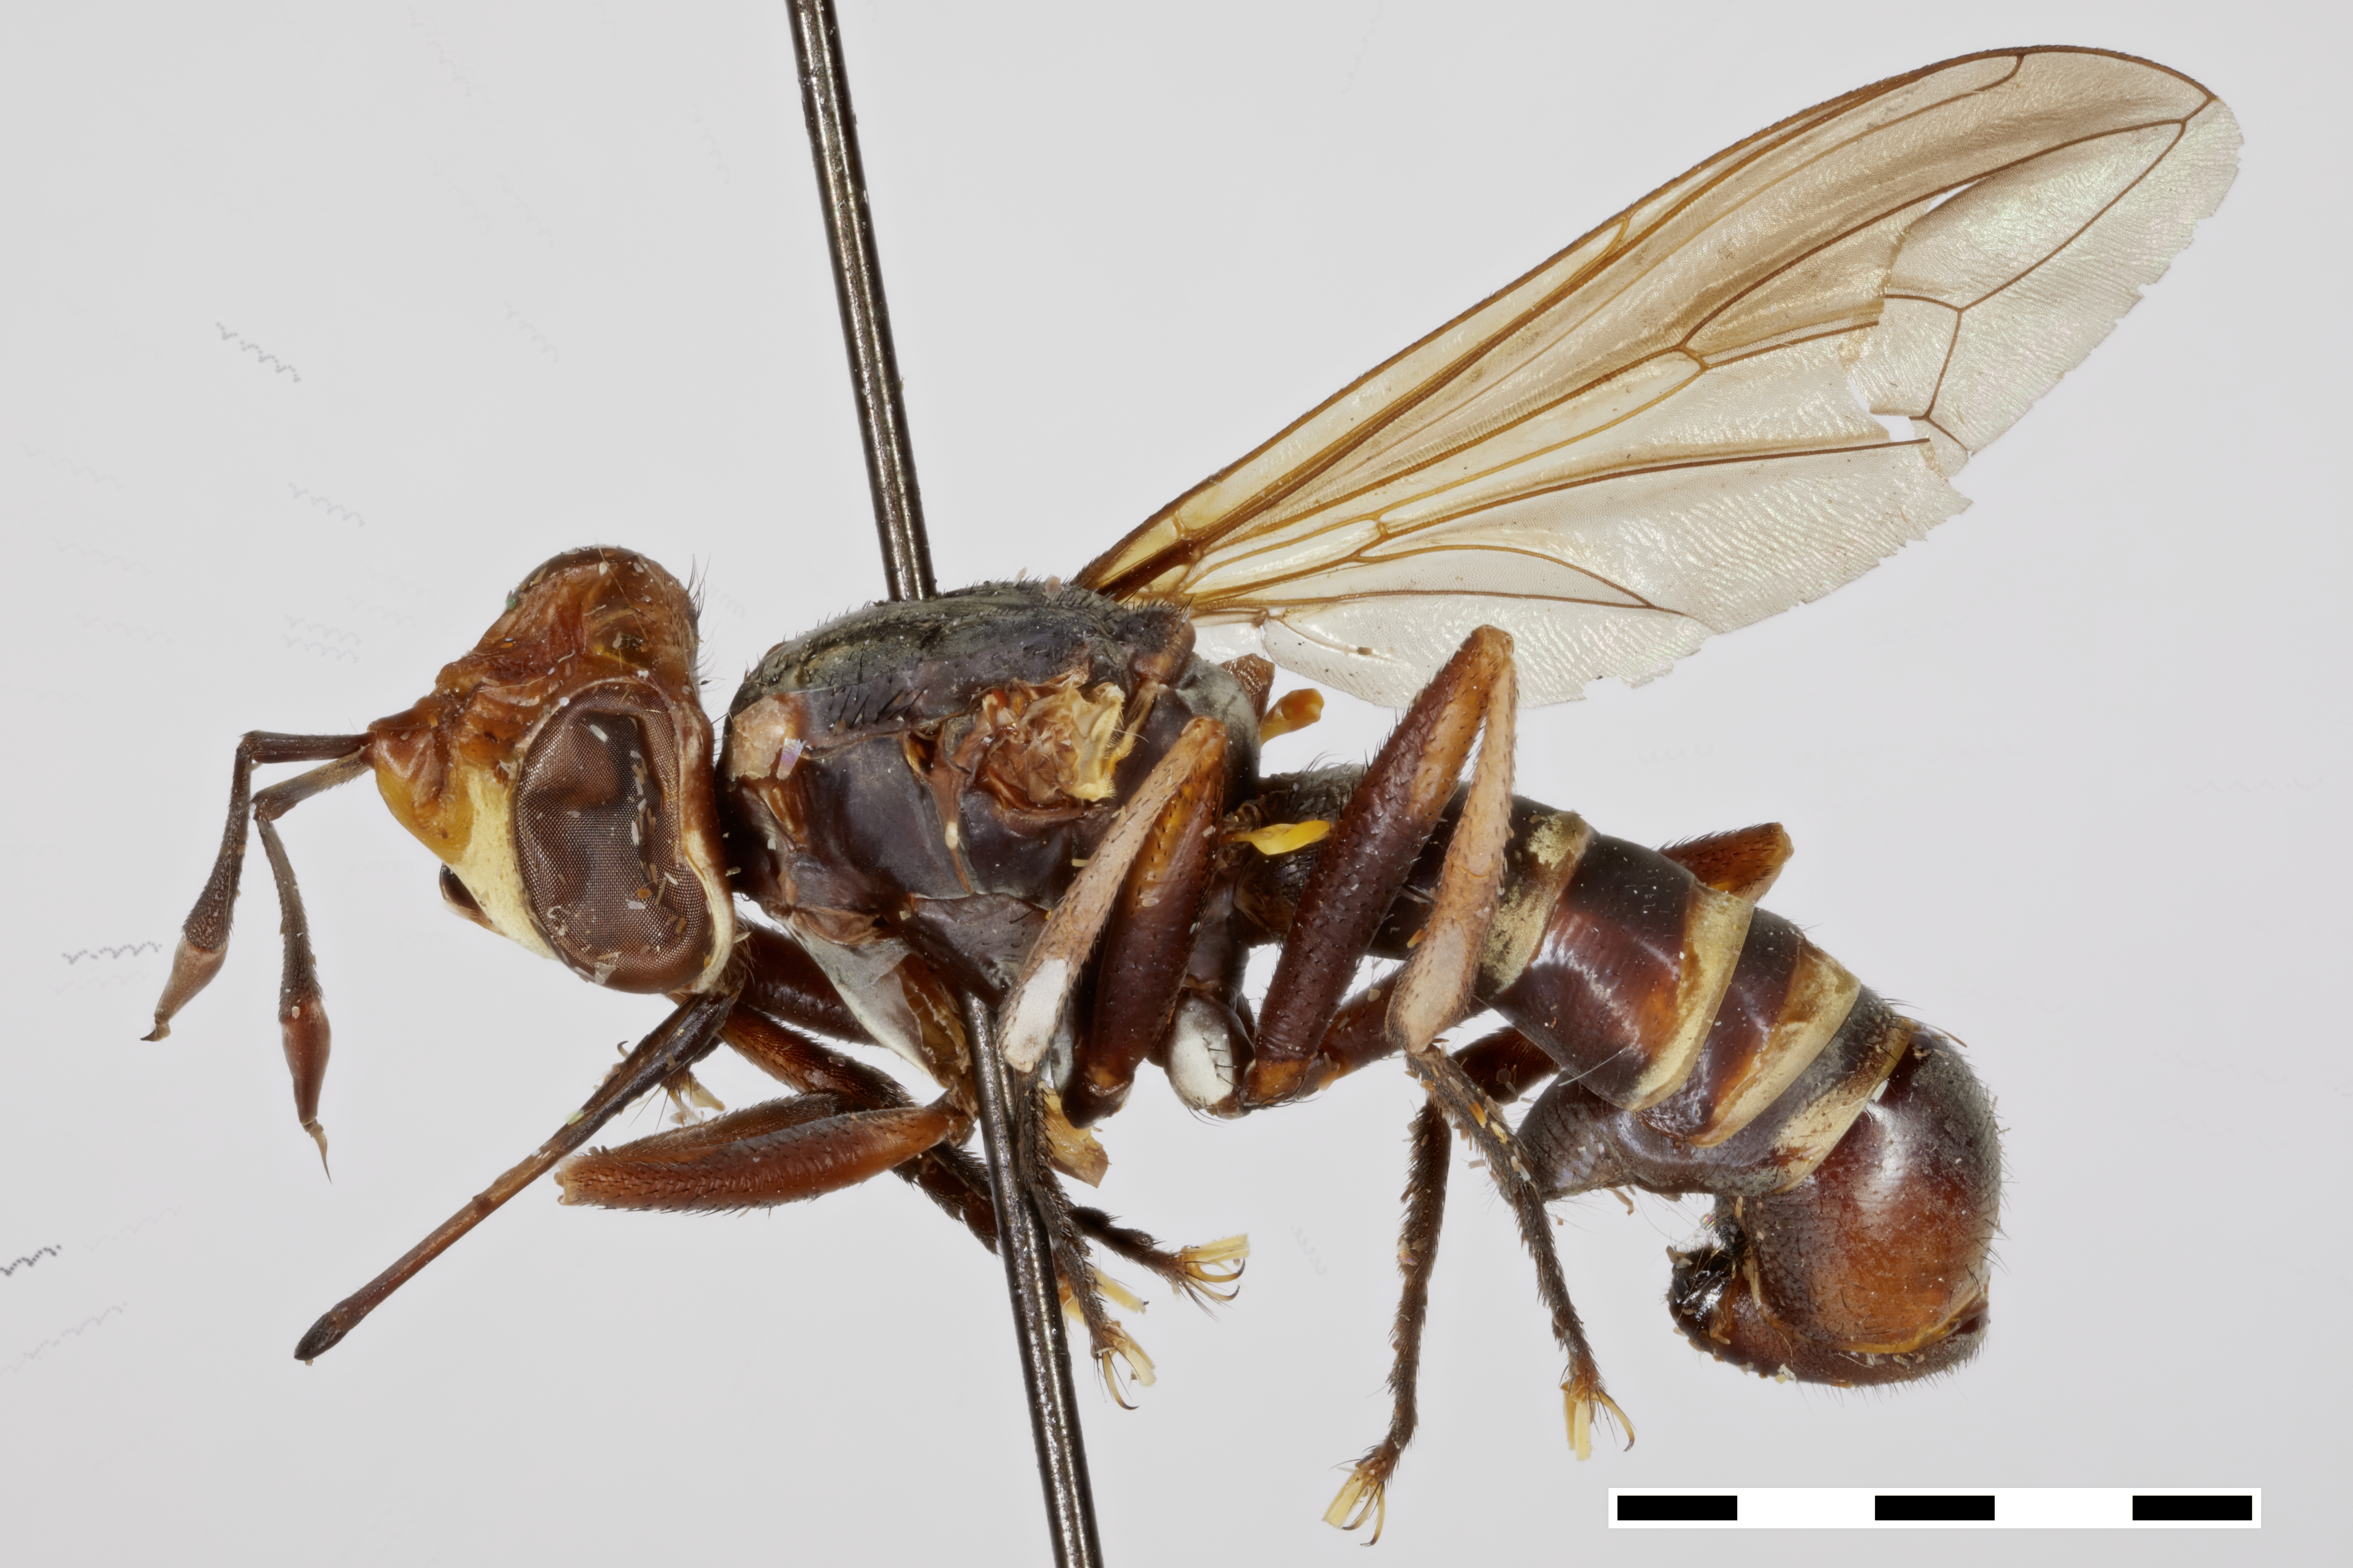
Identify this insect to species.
Conops szechwanensis
